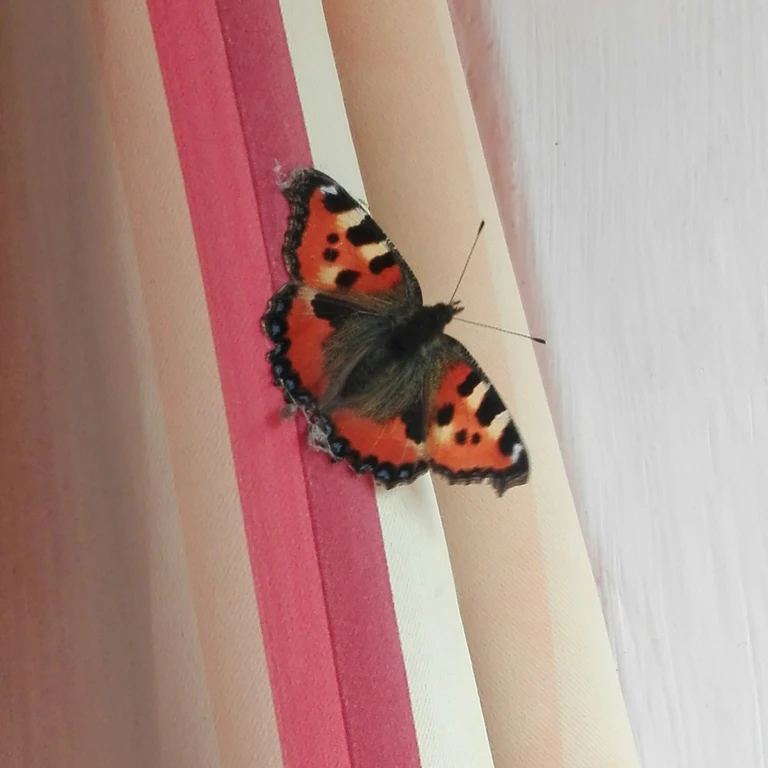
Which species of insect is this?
Aglais urticae
